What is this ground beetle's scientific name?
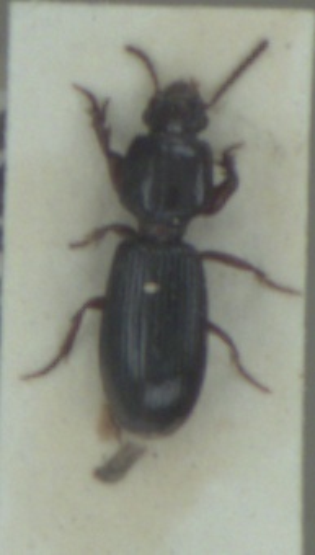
Clivina fossor
